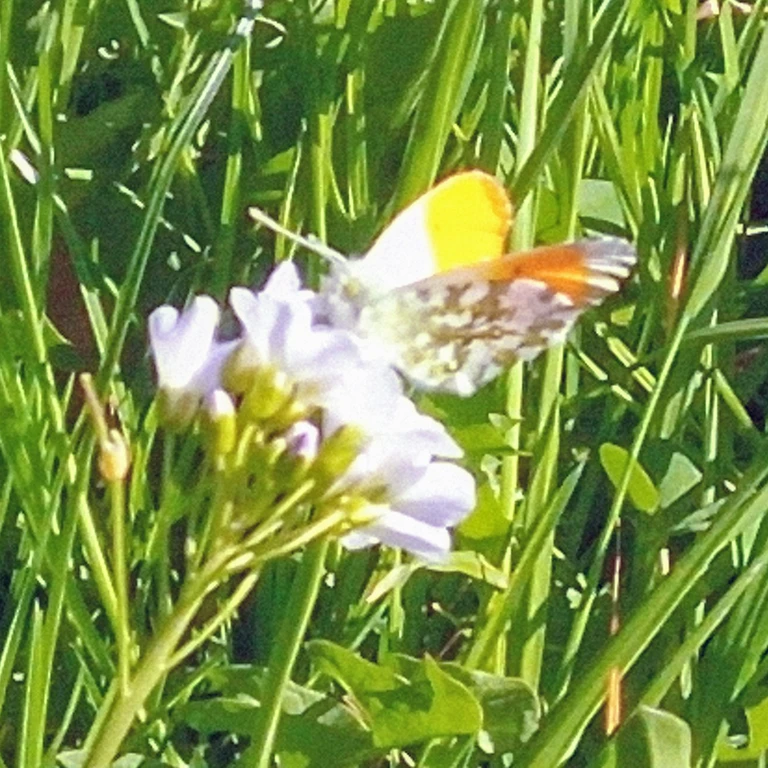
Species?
Anthocharis cardamines
